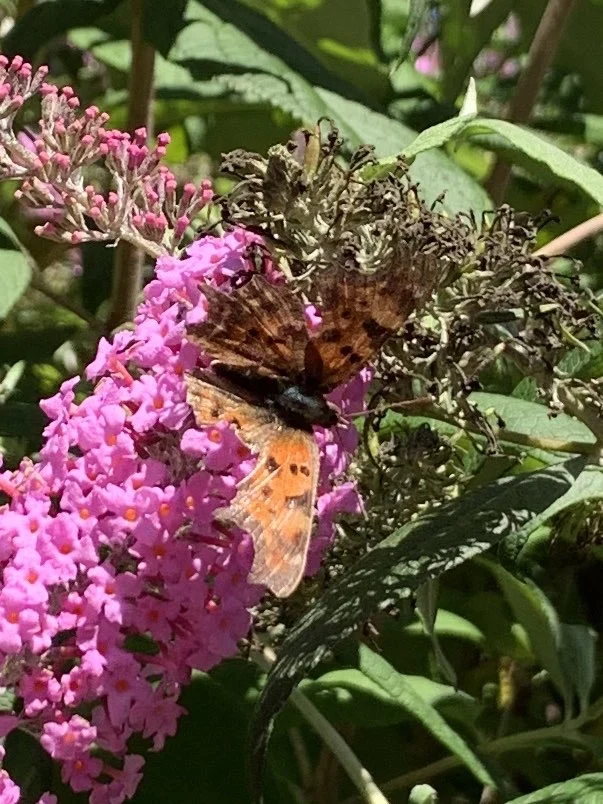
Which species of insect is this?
Polygonia c-album
